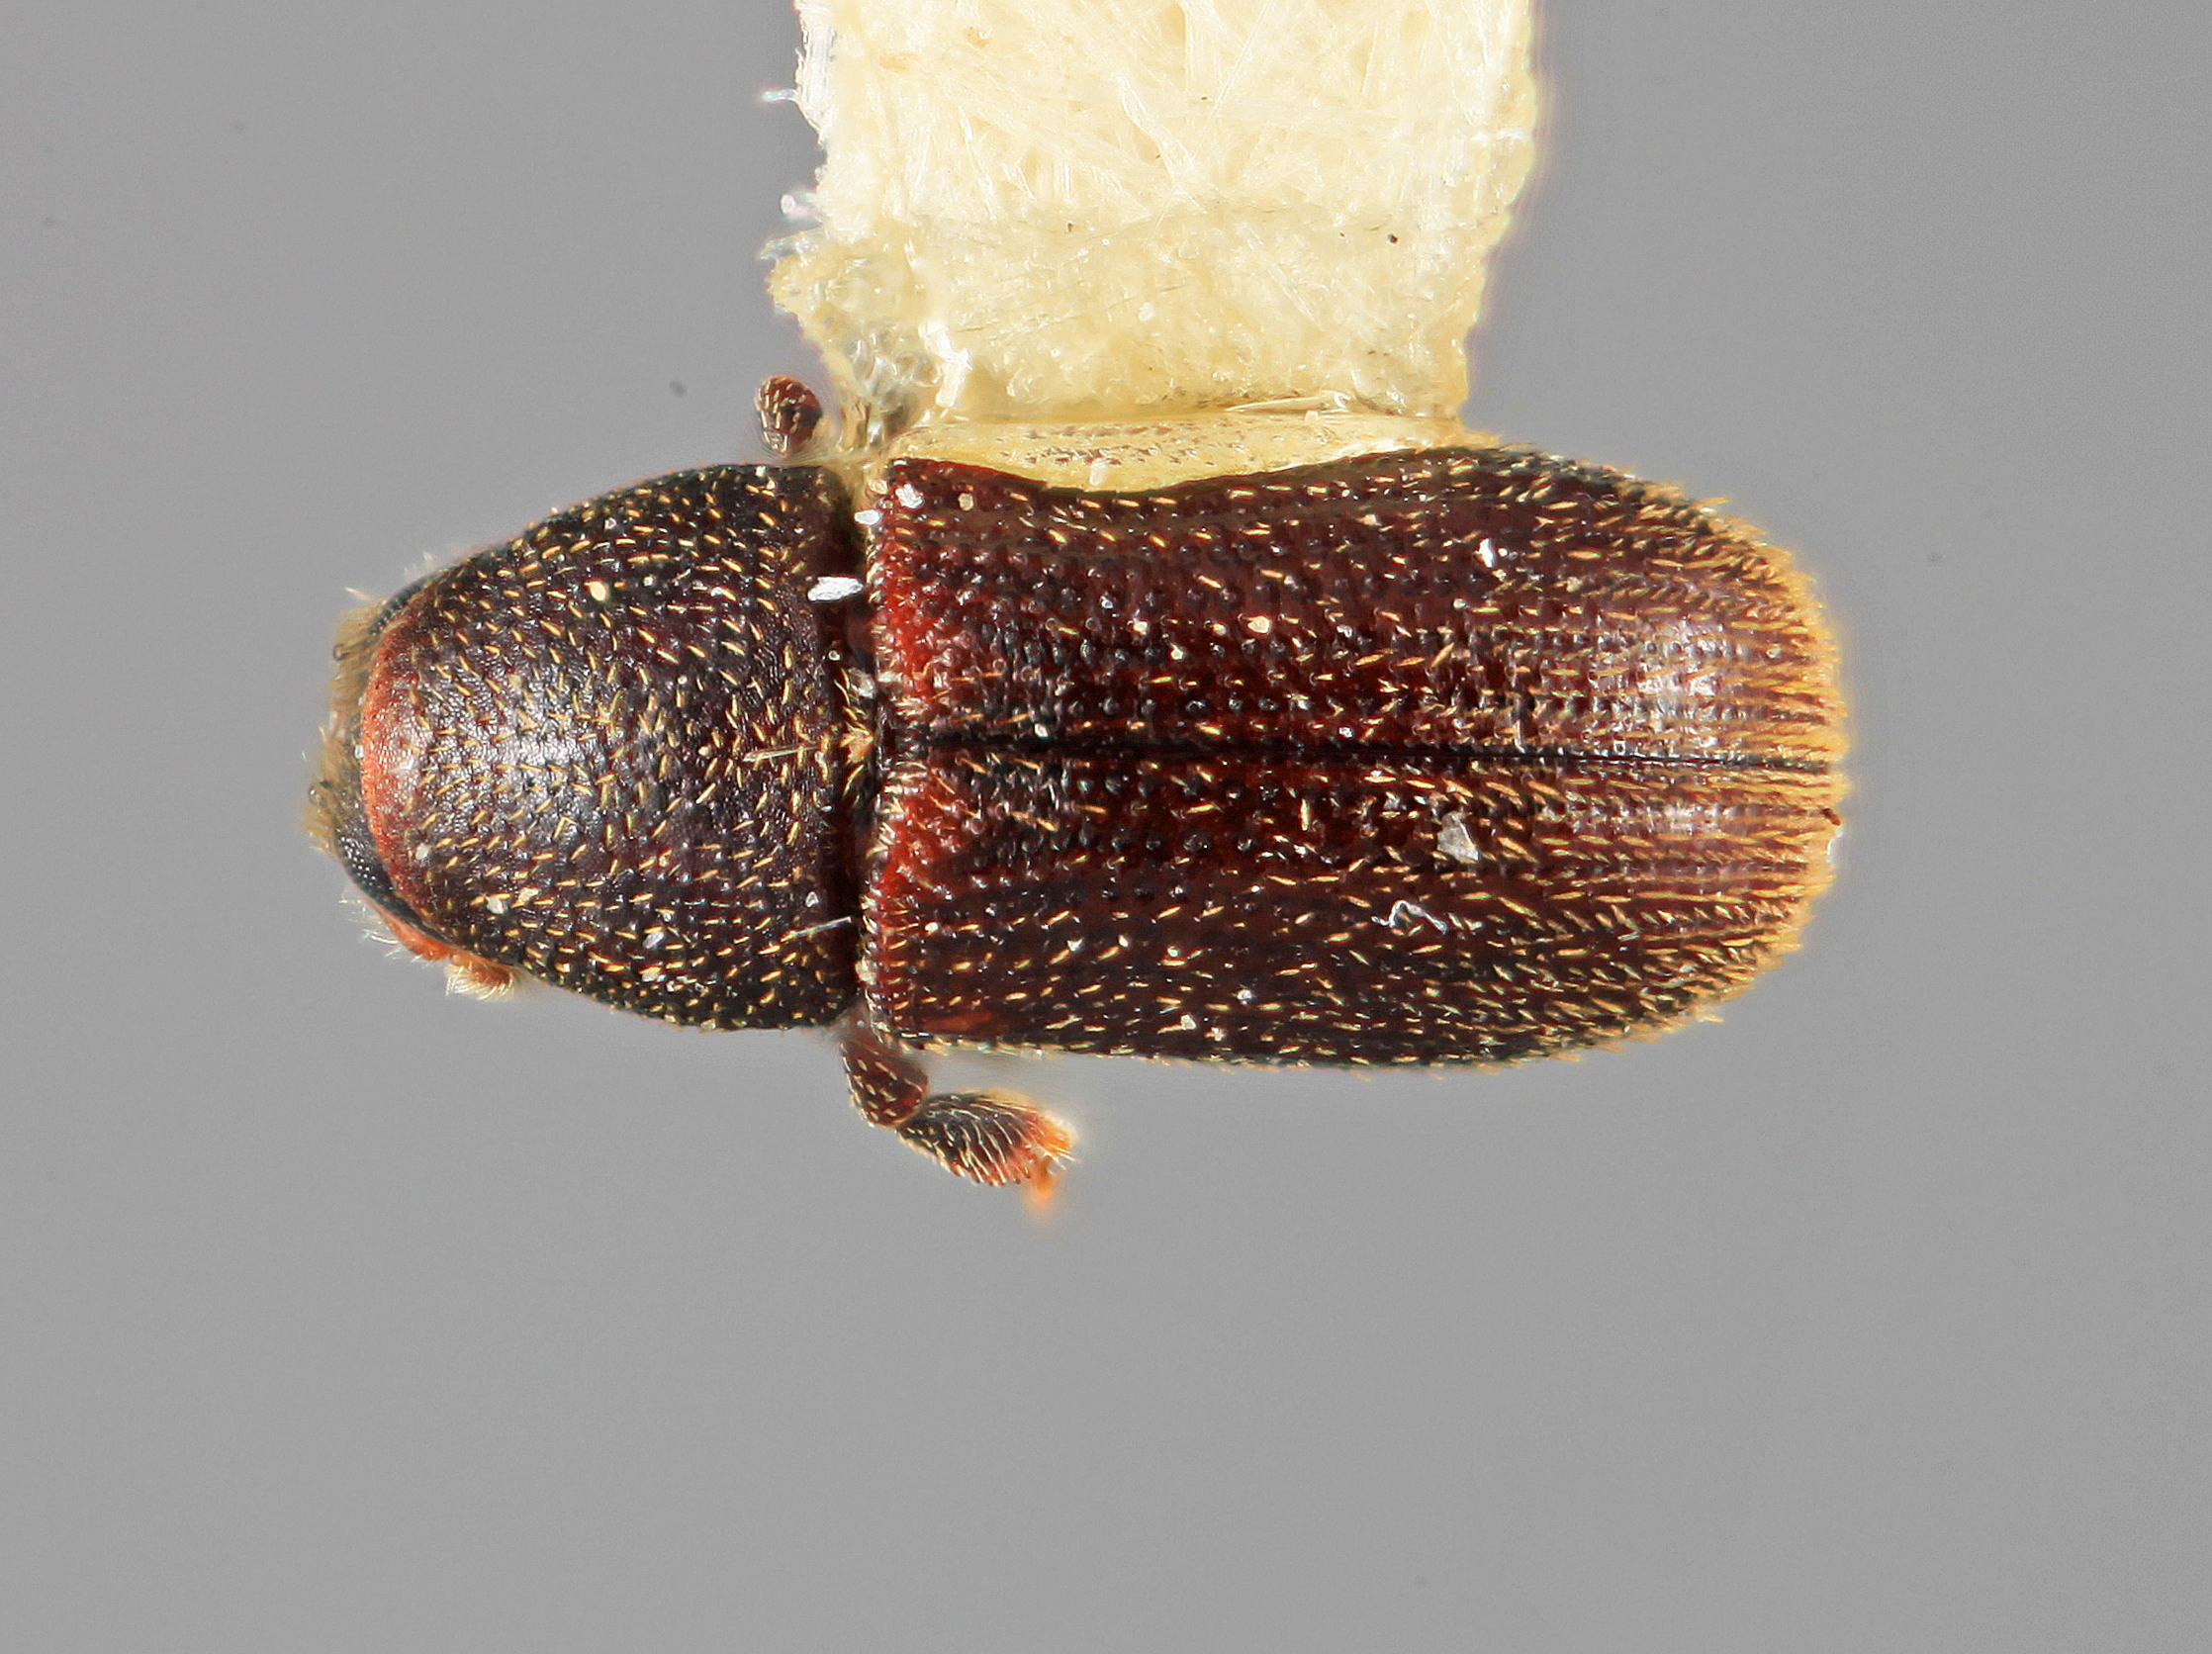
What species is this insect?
Chramesus exilis
